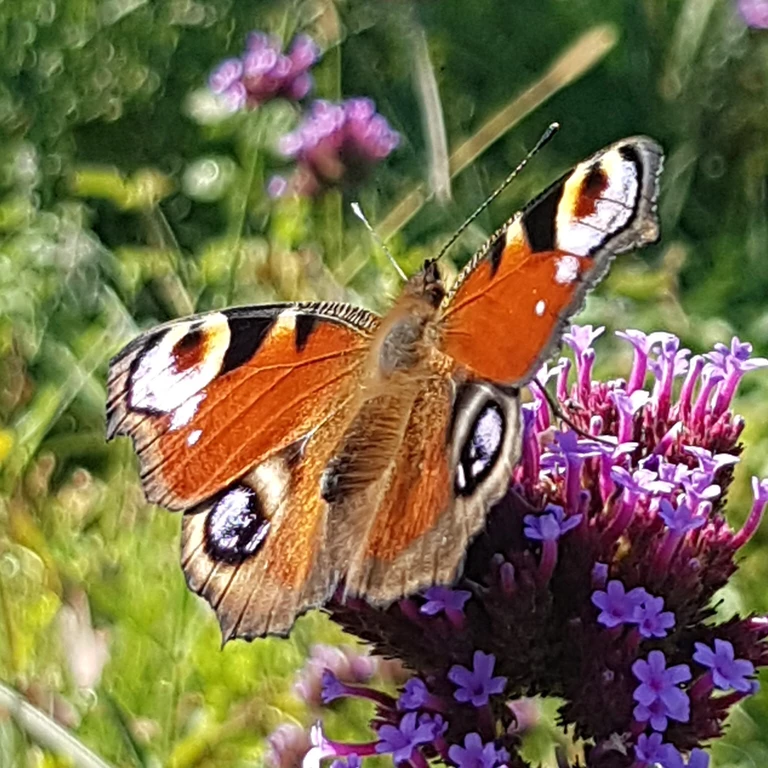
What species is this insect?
Aglais io
